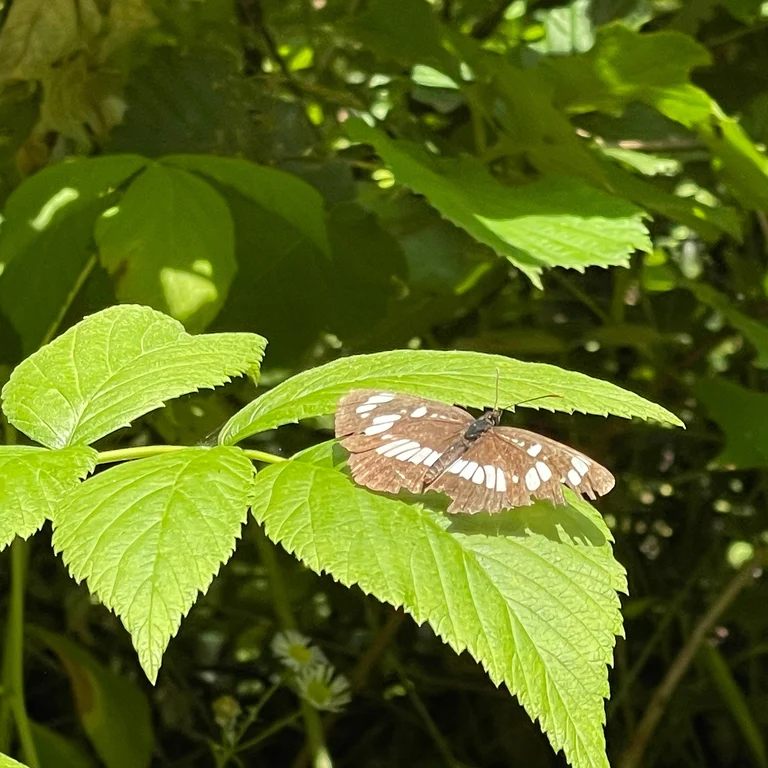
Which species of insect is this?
Neptis rivularis
